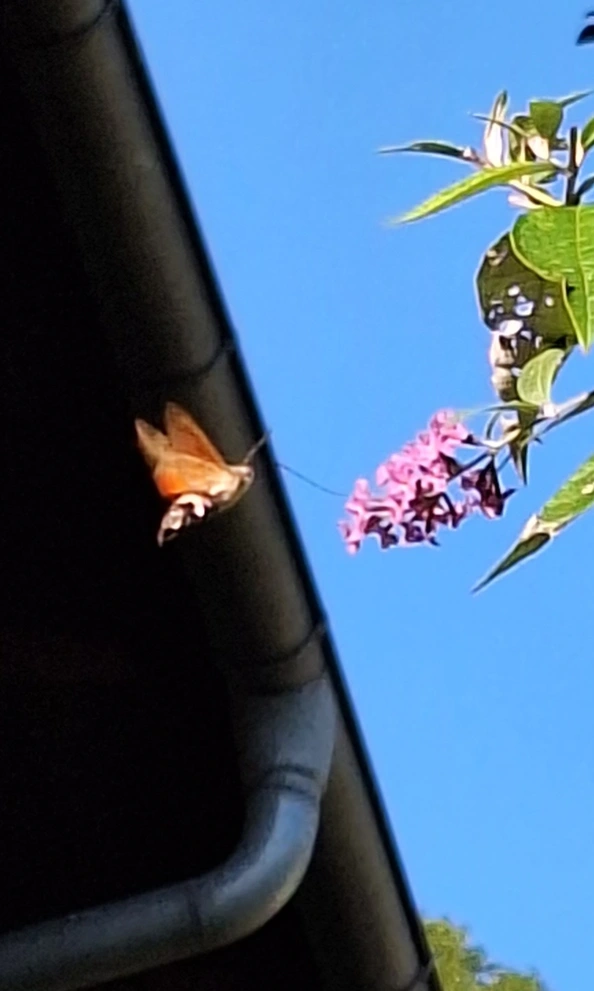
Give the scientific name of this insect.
Macroglossum stellatarum
